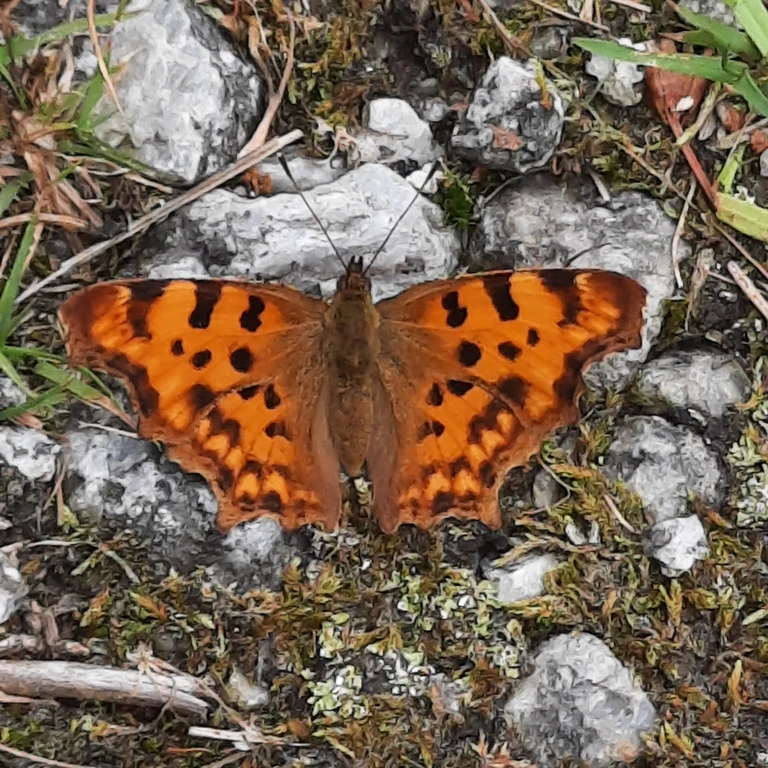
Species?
Polygonia c-album
